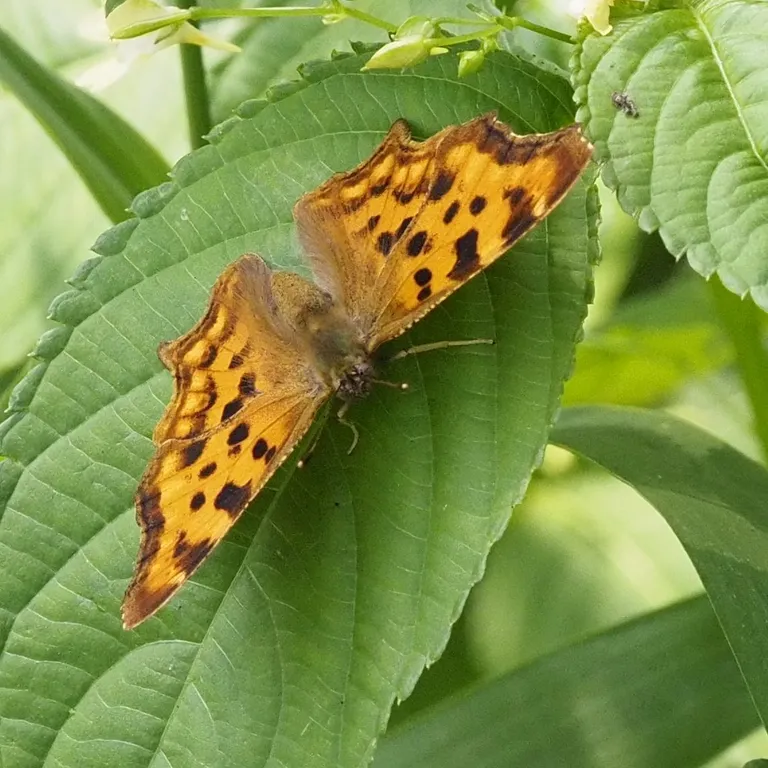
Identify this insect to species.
Polygonia c-album
